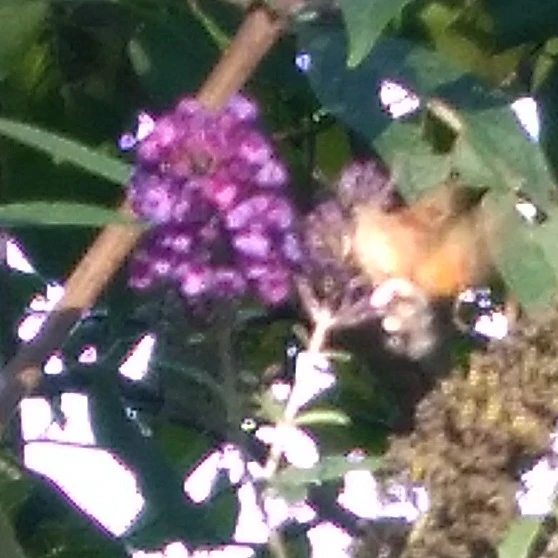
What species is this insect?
Macroglossum stellatarum
